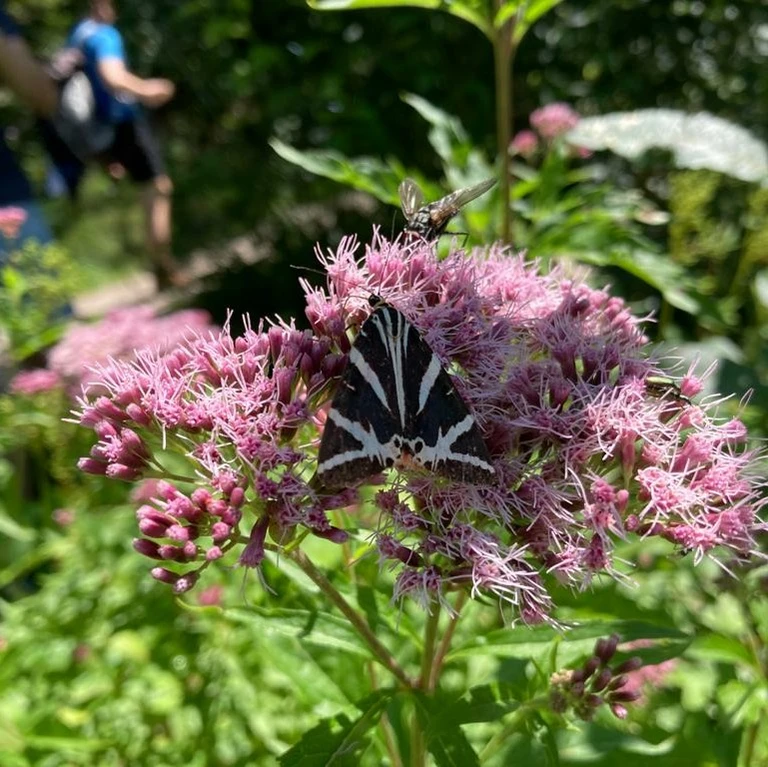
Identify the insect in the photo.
Euplagia quadripunctaria
